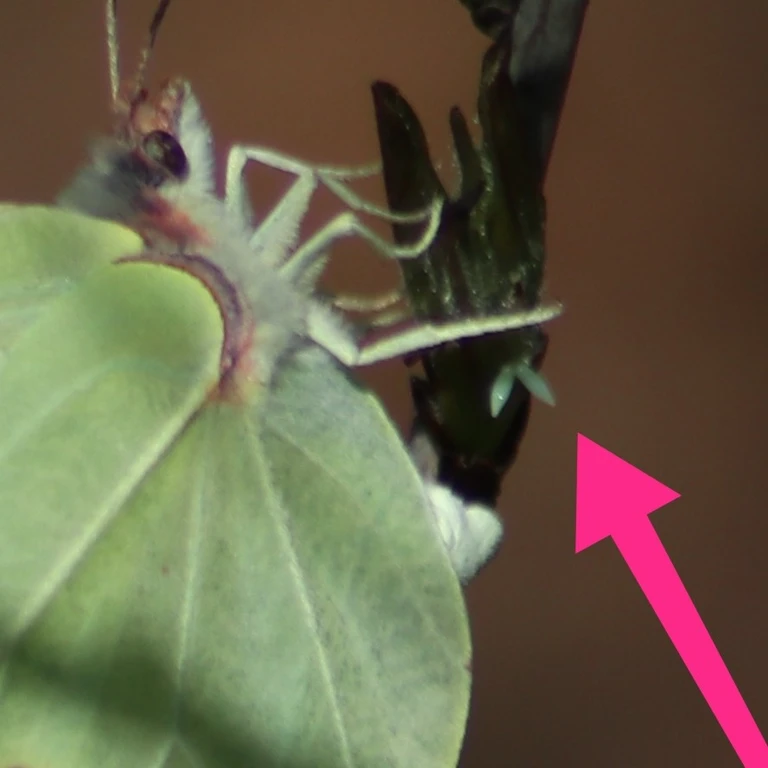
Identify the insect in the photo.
Gonepteryx rhamni
